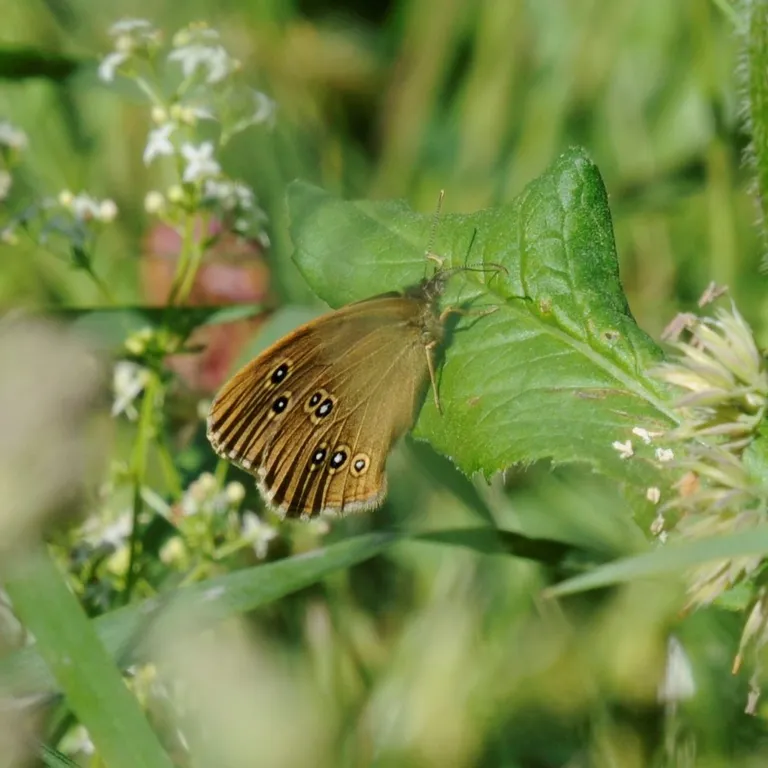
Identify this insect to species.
Aphantopus hyperantus
